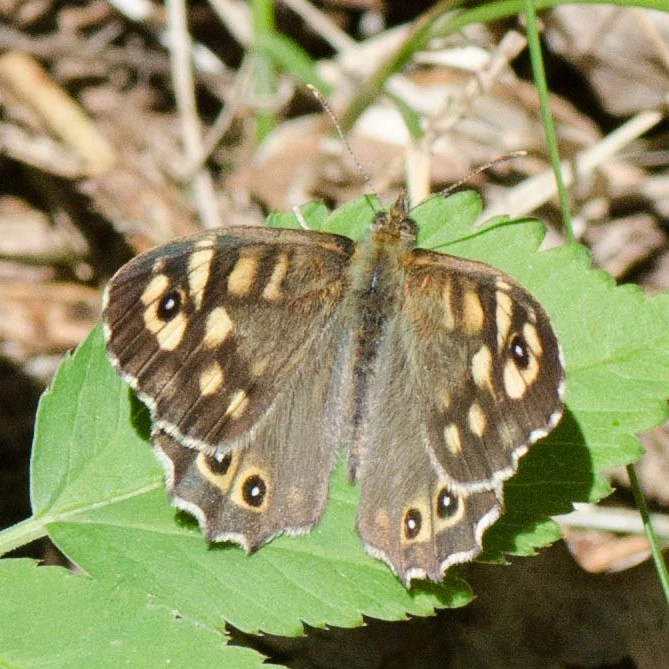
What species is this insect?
Pararge aegeria
